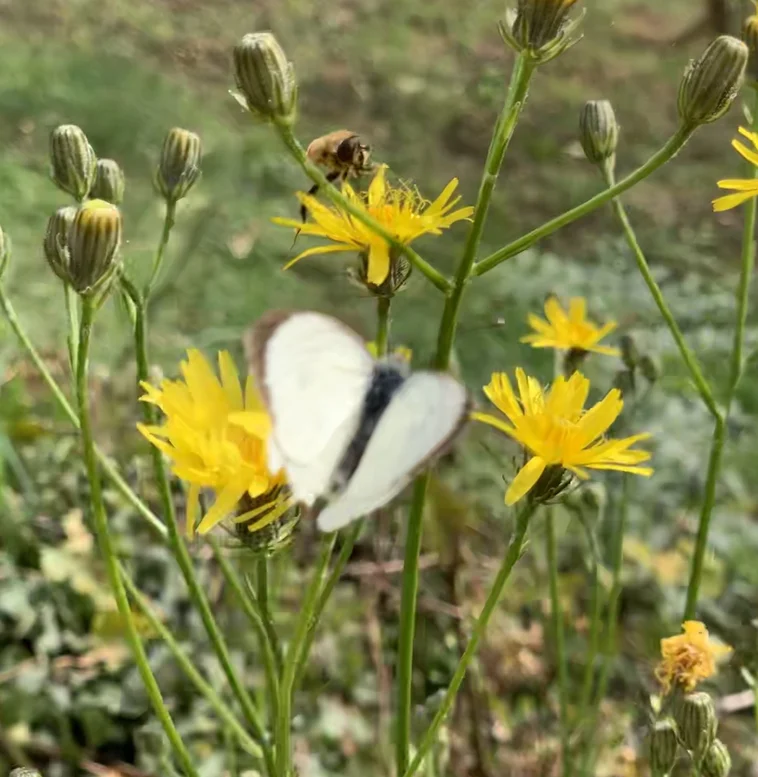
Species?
Pieris brassicae
